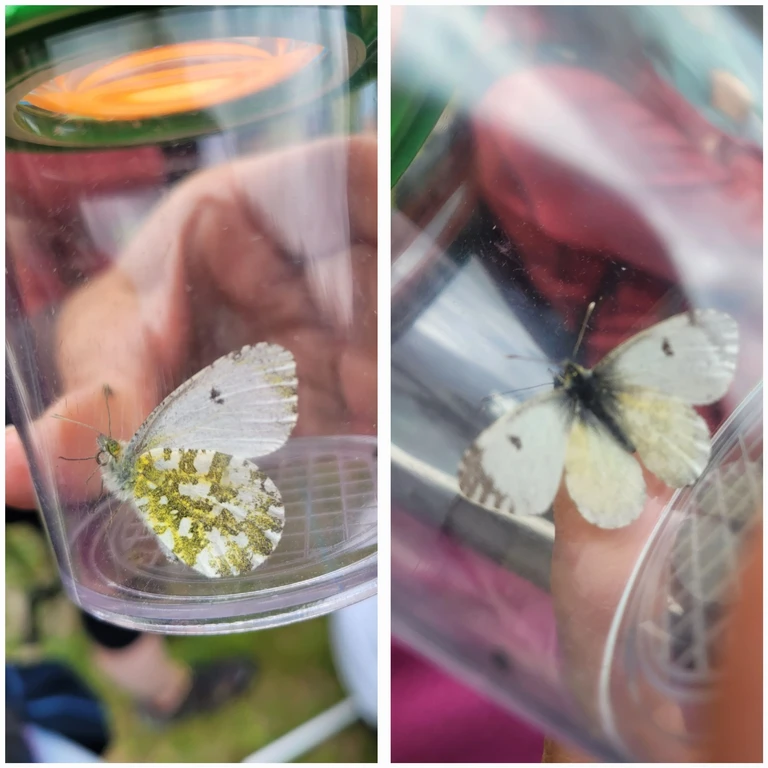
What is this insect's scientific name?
Anthocharis cardamines
